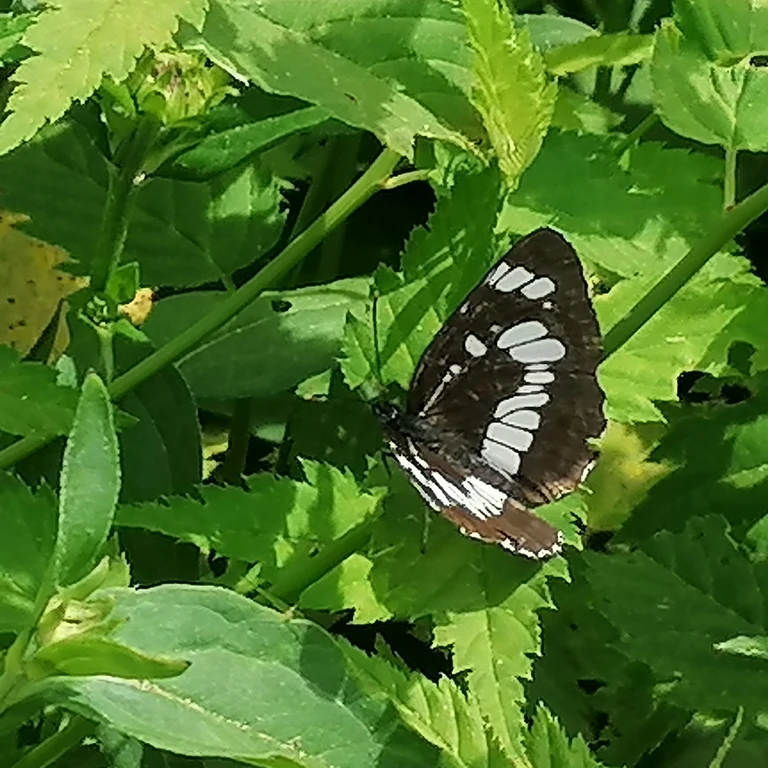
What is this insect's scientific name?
Neptis rivularis
